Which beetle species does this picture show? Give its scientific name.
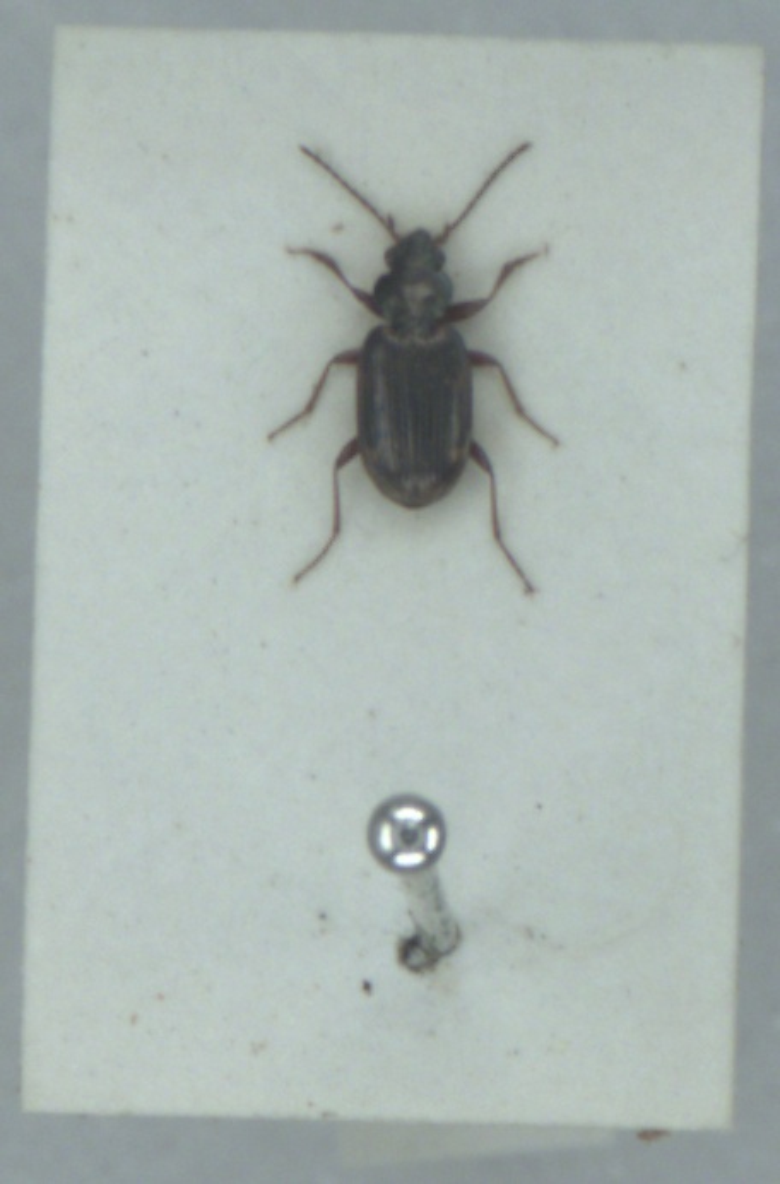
Bembidion varium
